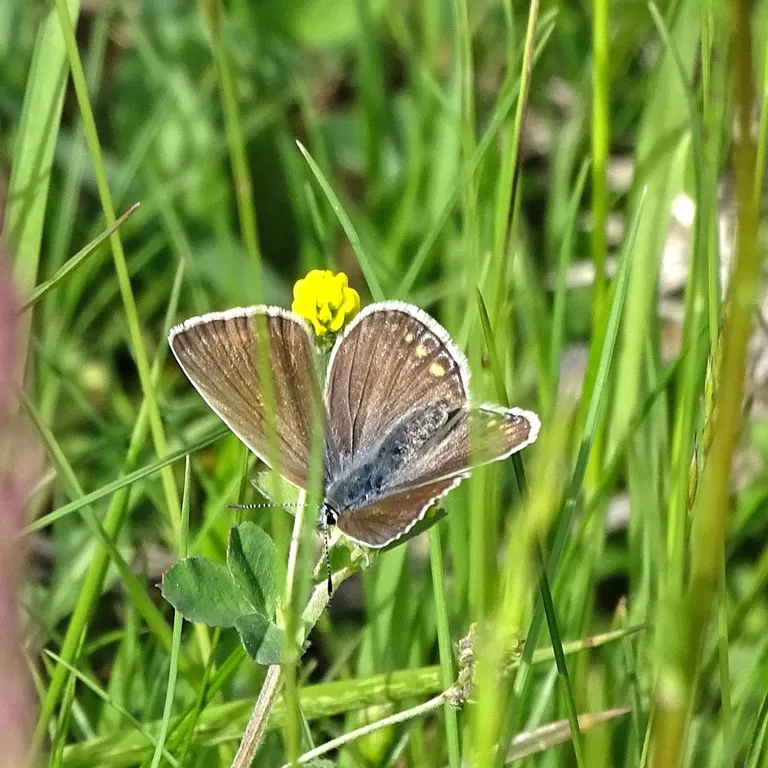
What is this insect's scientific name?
Polyommatus icarus
